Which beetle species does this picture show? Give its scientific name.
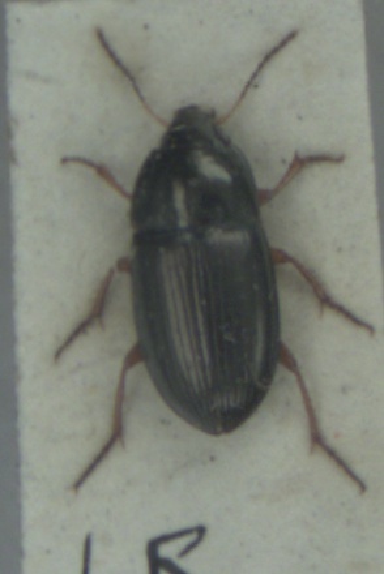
Amara familiaris
